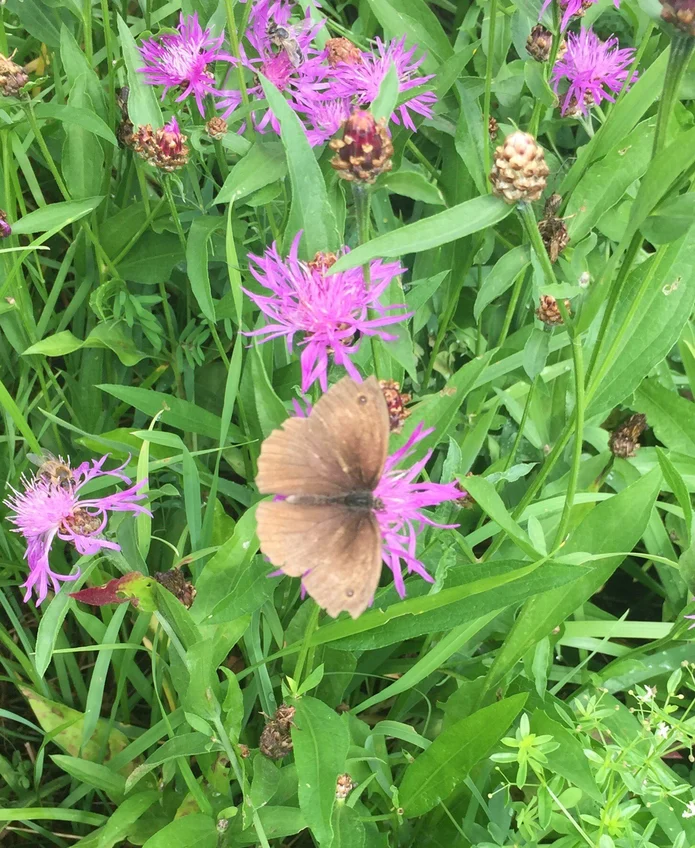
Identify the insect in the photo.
Maniola jurtina
